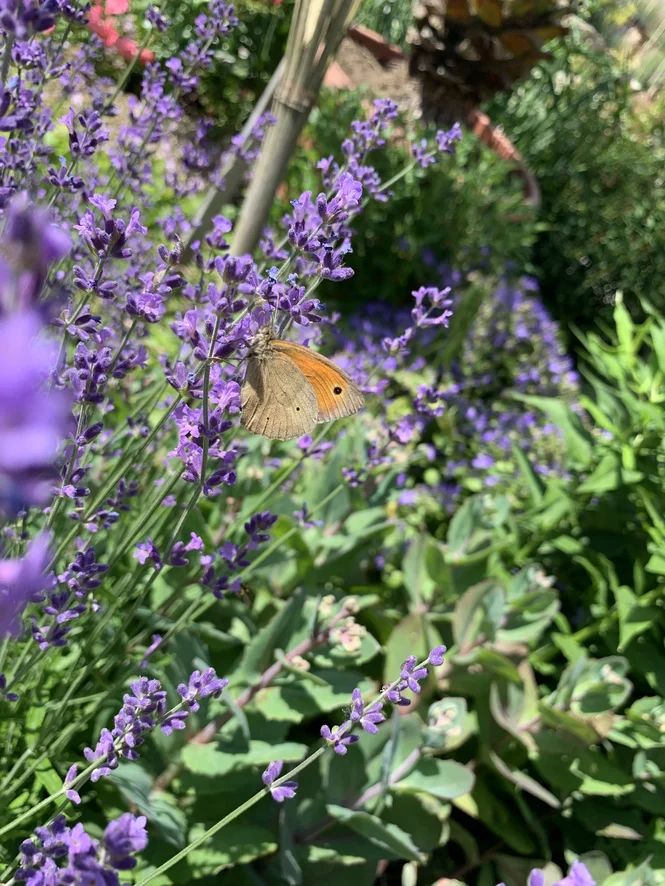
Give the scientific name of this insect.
Maniola jurtina
